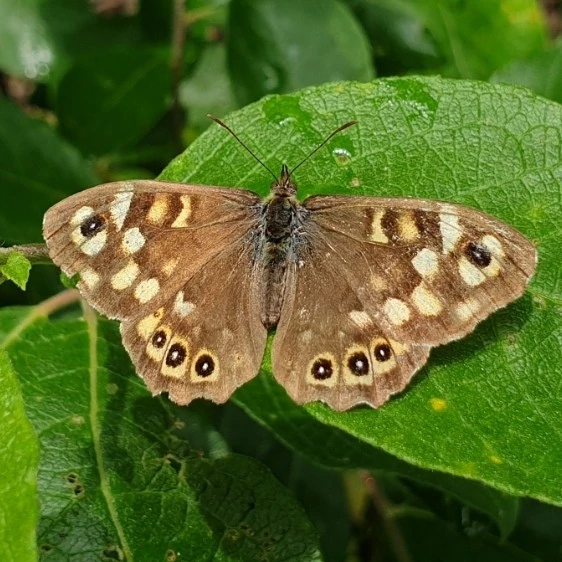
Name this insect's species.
Pararge aegeria
